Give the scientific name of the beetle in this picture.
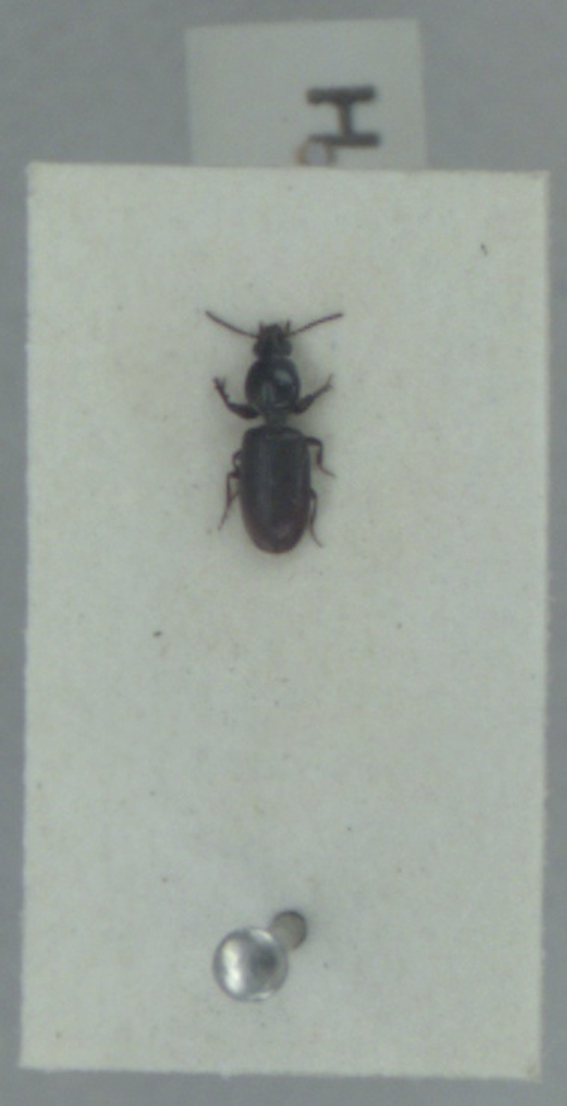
Dyschirius salinus
